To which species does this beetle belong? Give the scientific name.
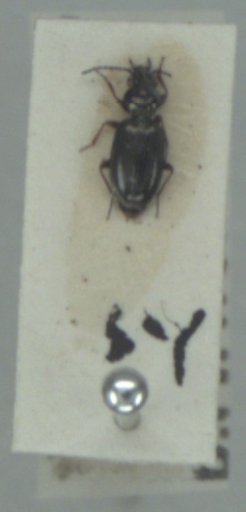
Bembidion lampros
